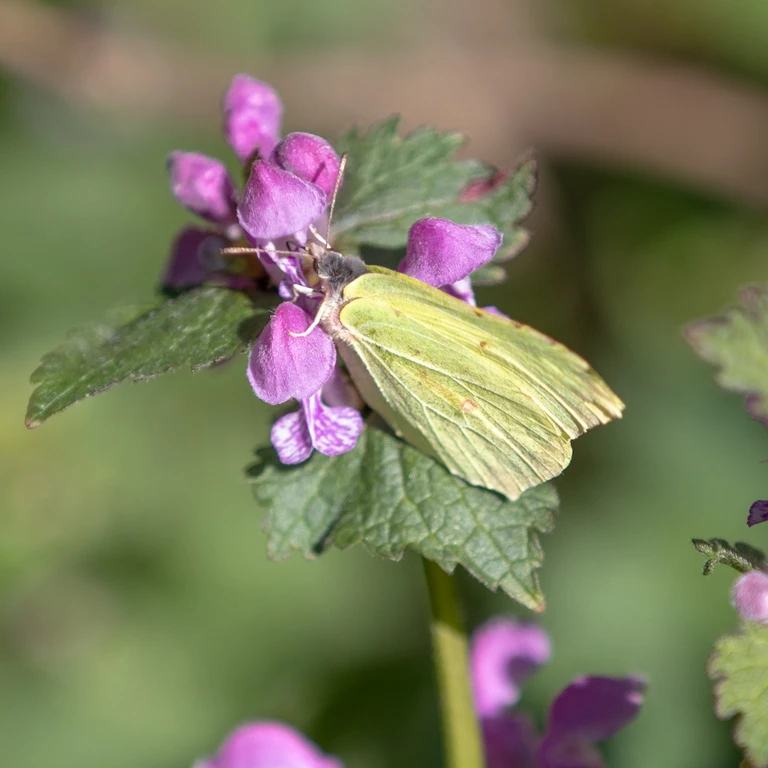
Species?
Gonepteryx rhamni
